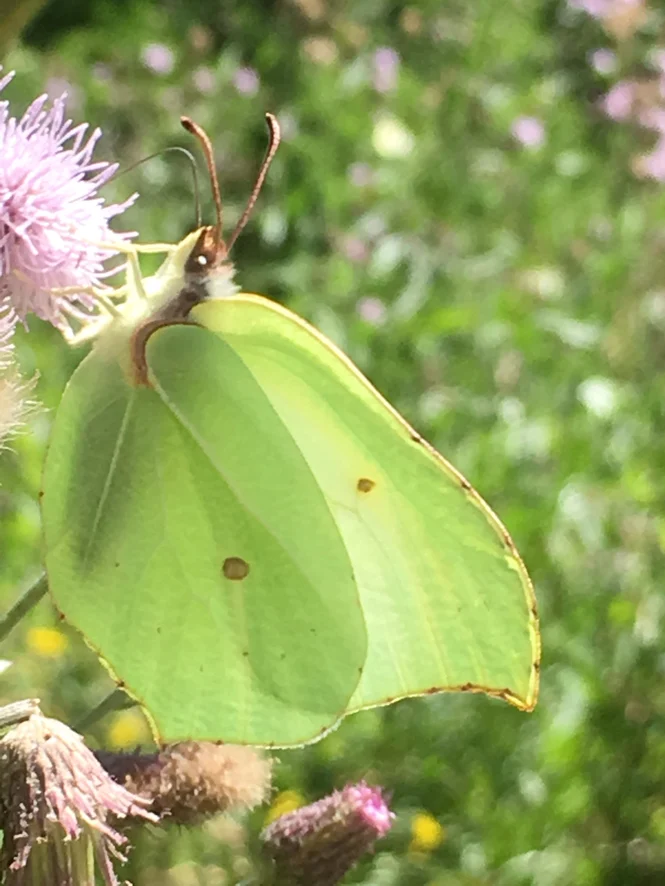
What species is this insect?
Gonepteryx rhamni
